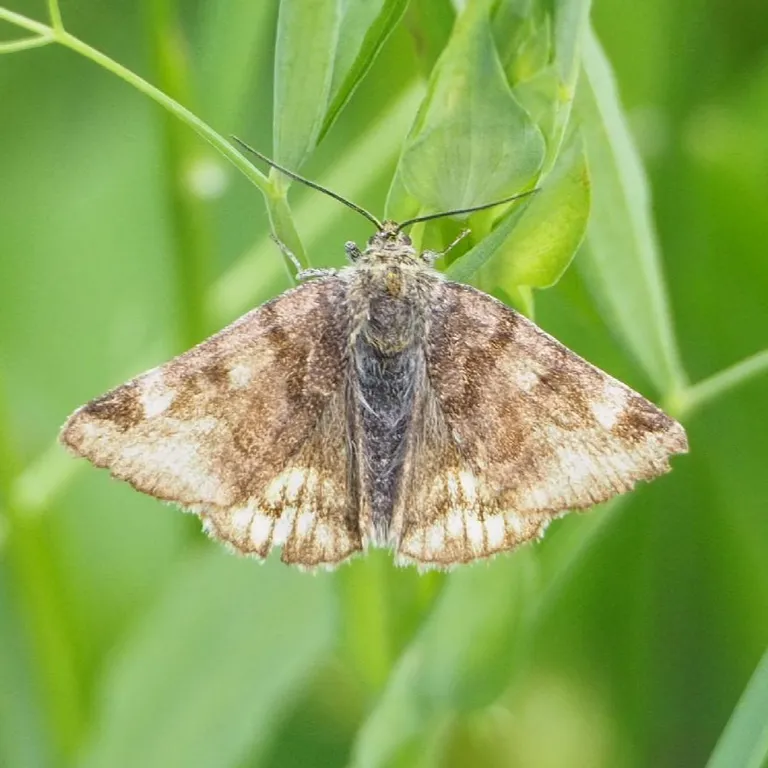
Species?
Euclidia glyphica
